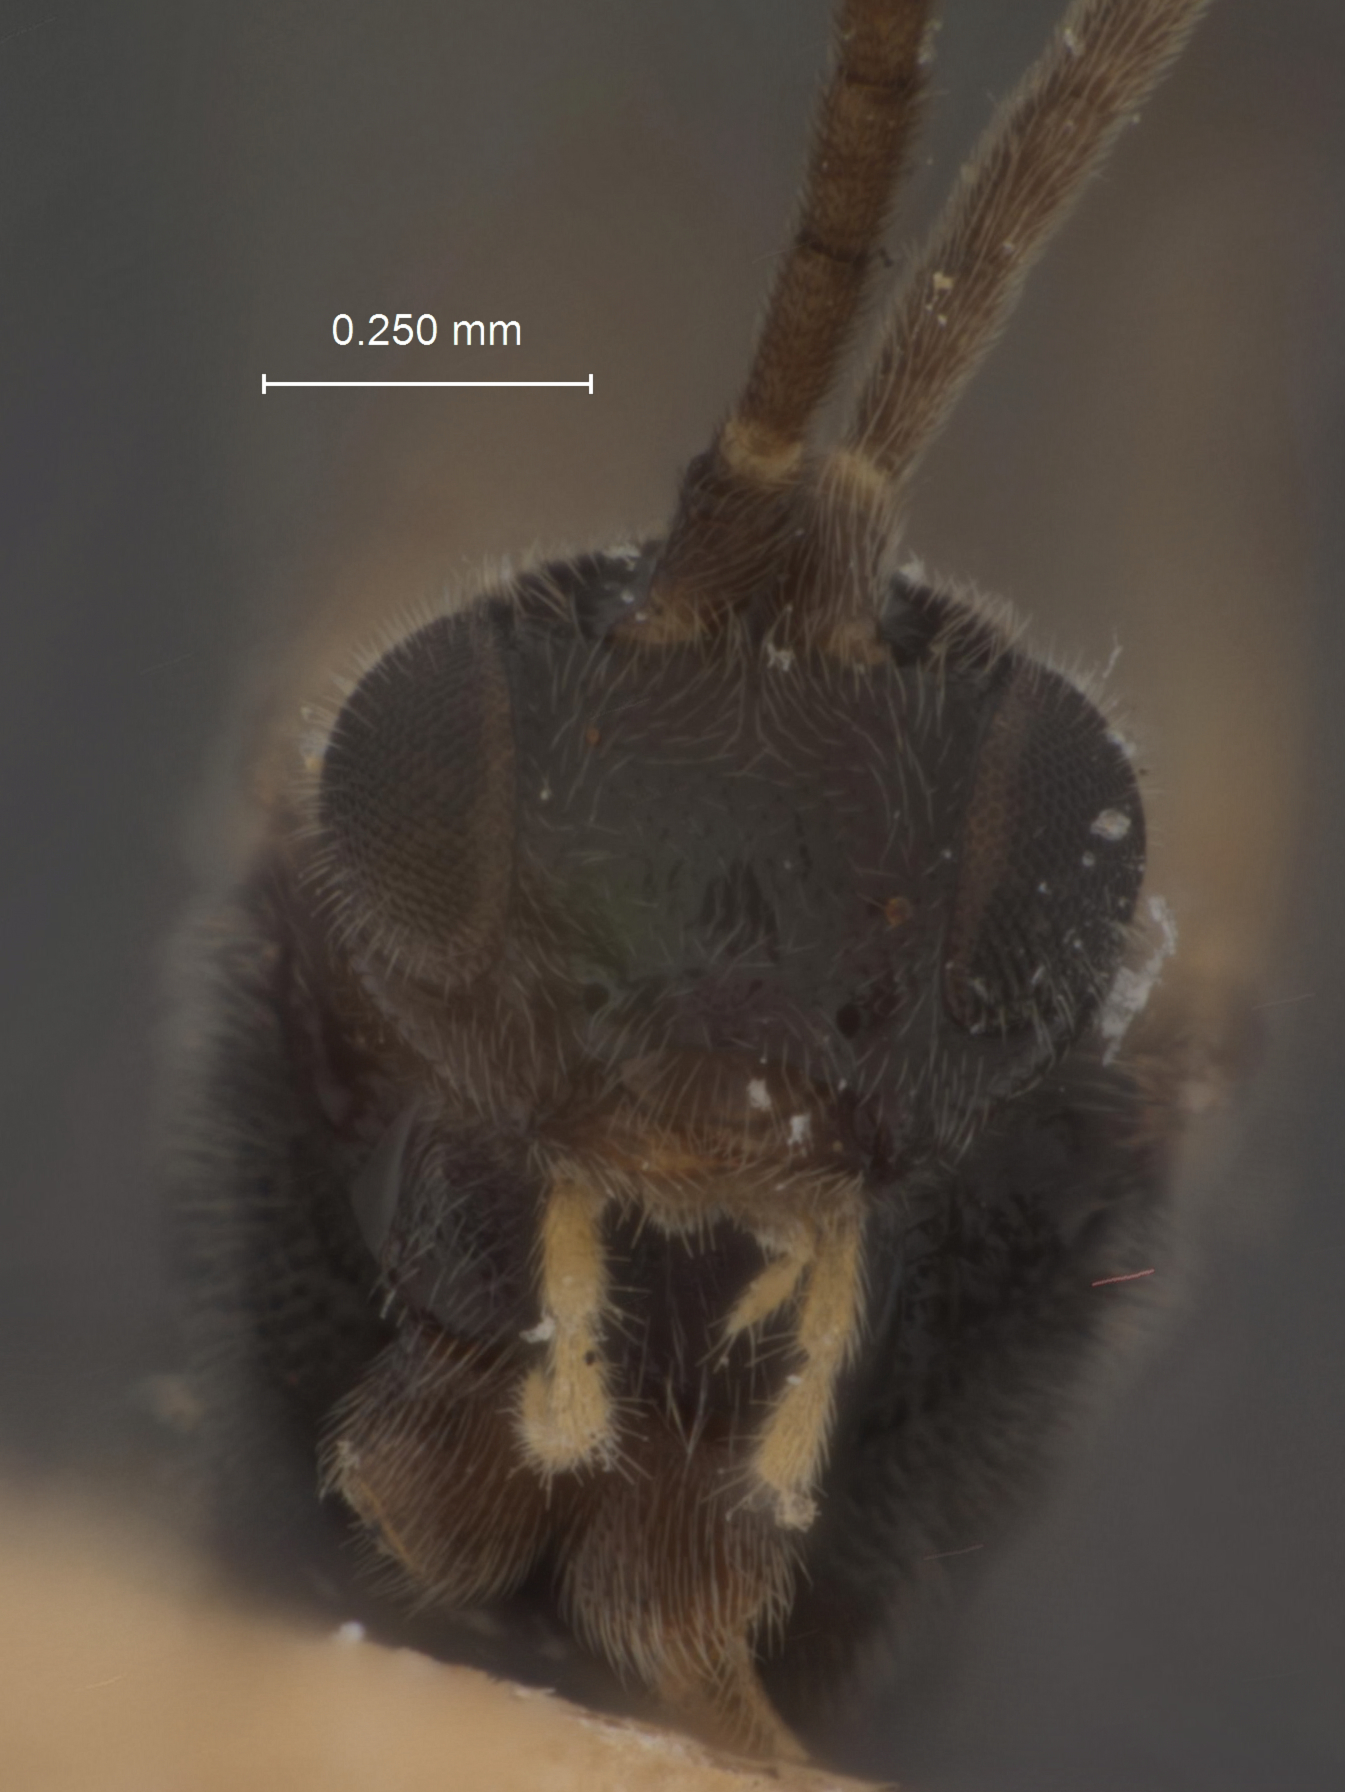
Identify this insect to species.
Apanteles prenidis
